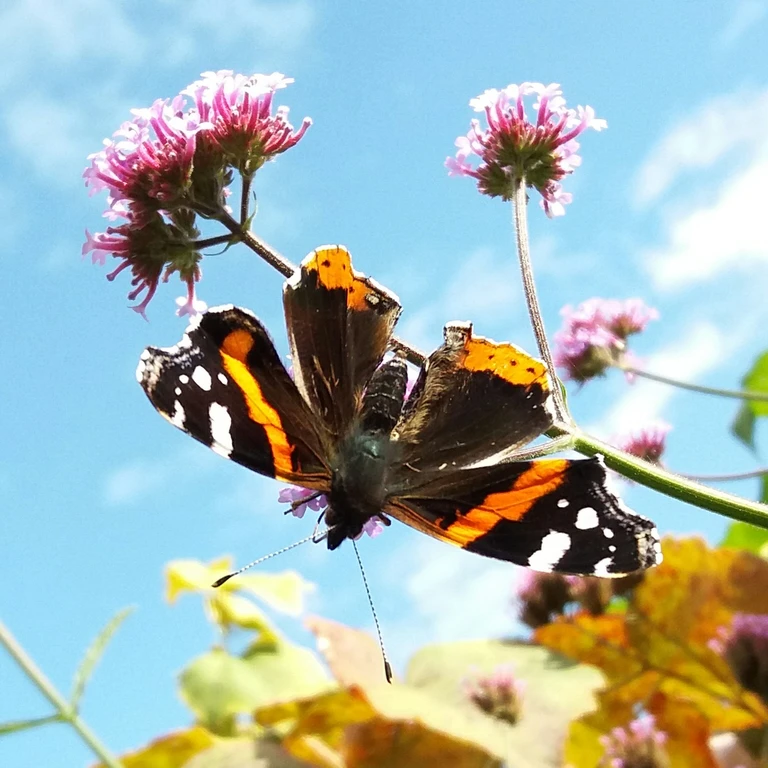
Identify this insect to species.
Vanessa atalanta
